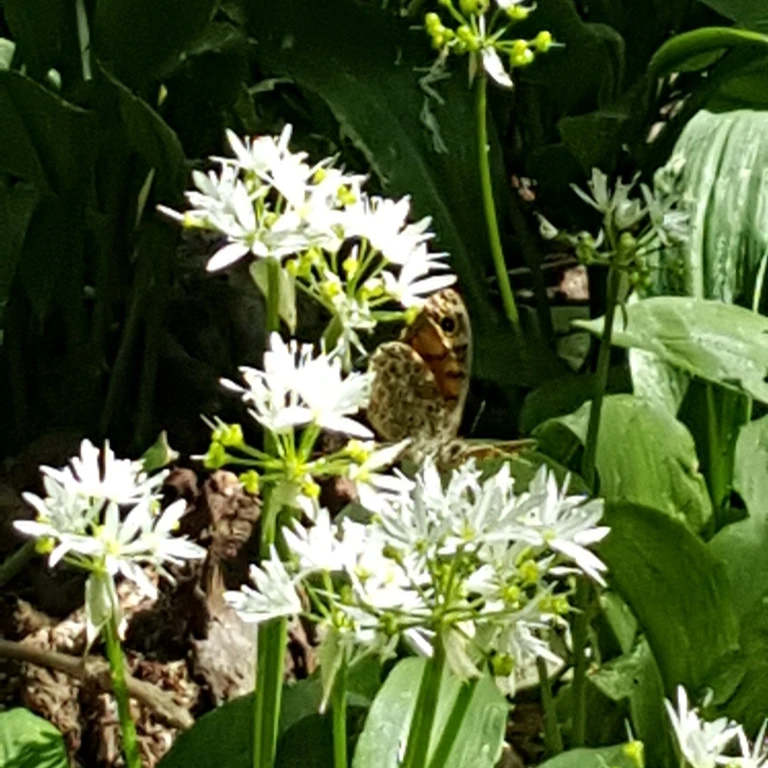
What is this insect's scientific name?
Lasiommata megera (also Pararge megera)
